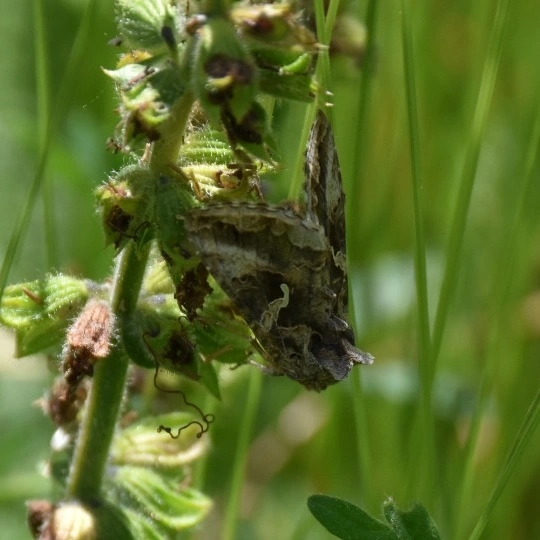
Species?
Autographa gamma
